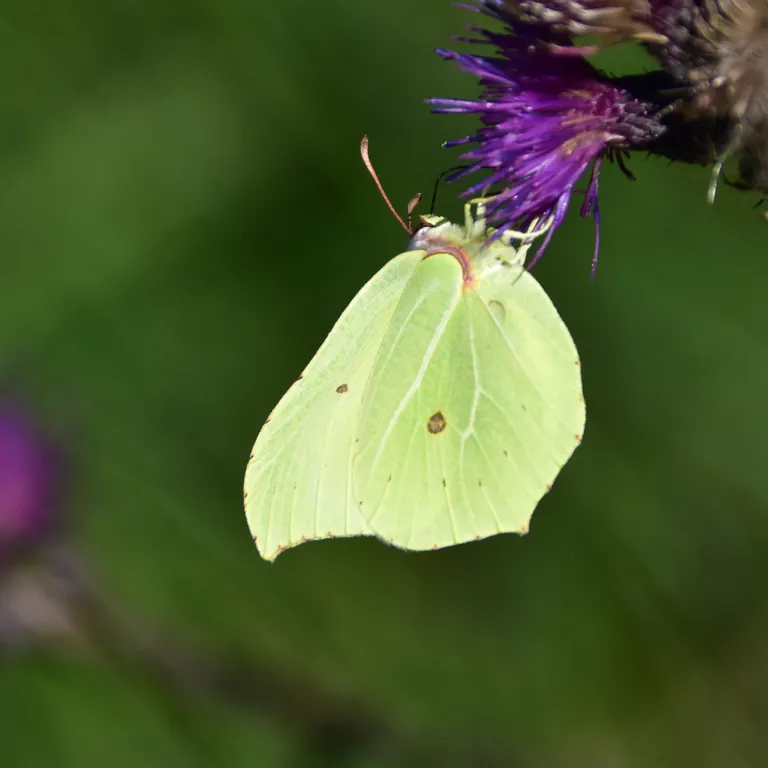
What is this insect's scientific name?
Gonepteryx rhamni
